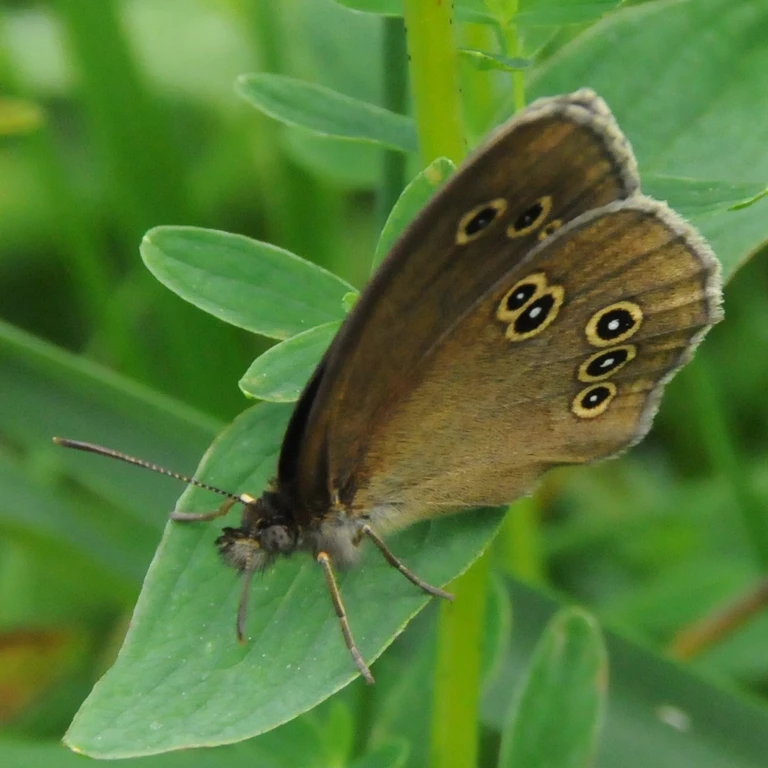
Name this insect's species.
Aphantopus hyperantus
